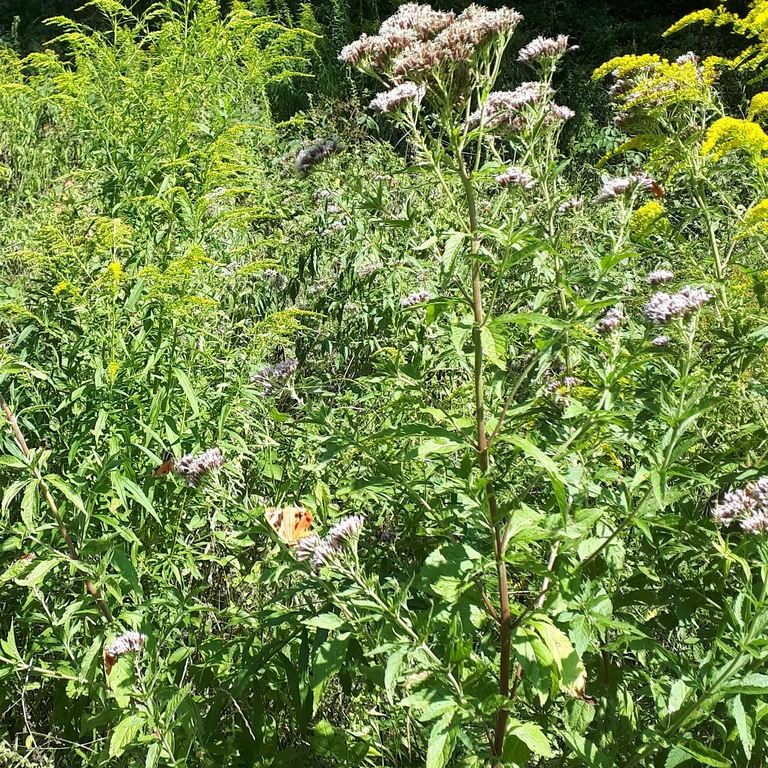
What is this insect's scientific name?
Euplagia quadripunctaria
